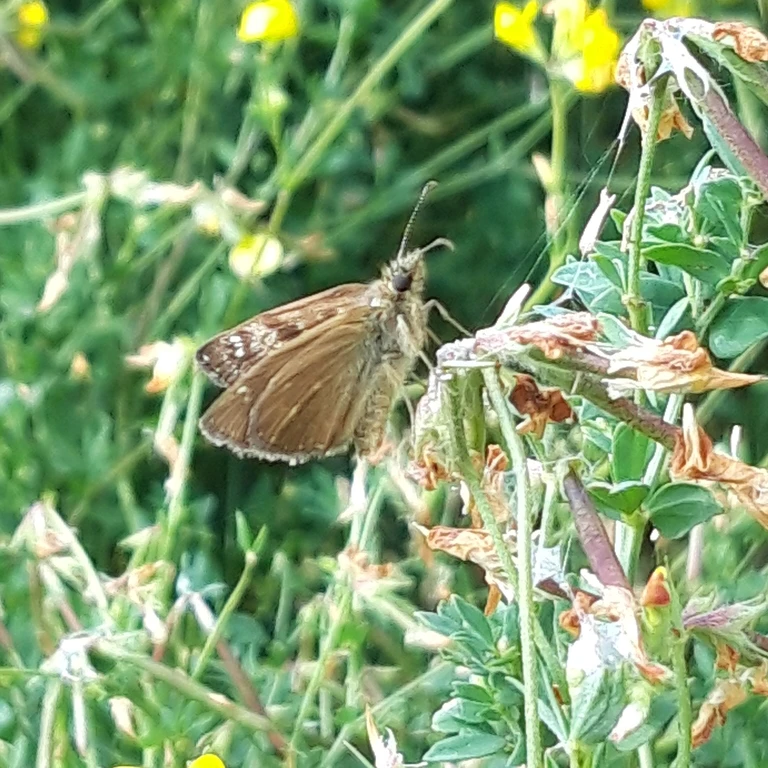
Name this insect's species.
Erynnis tages
